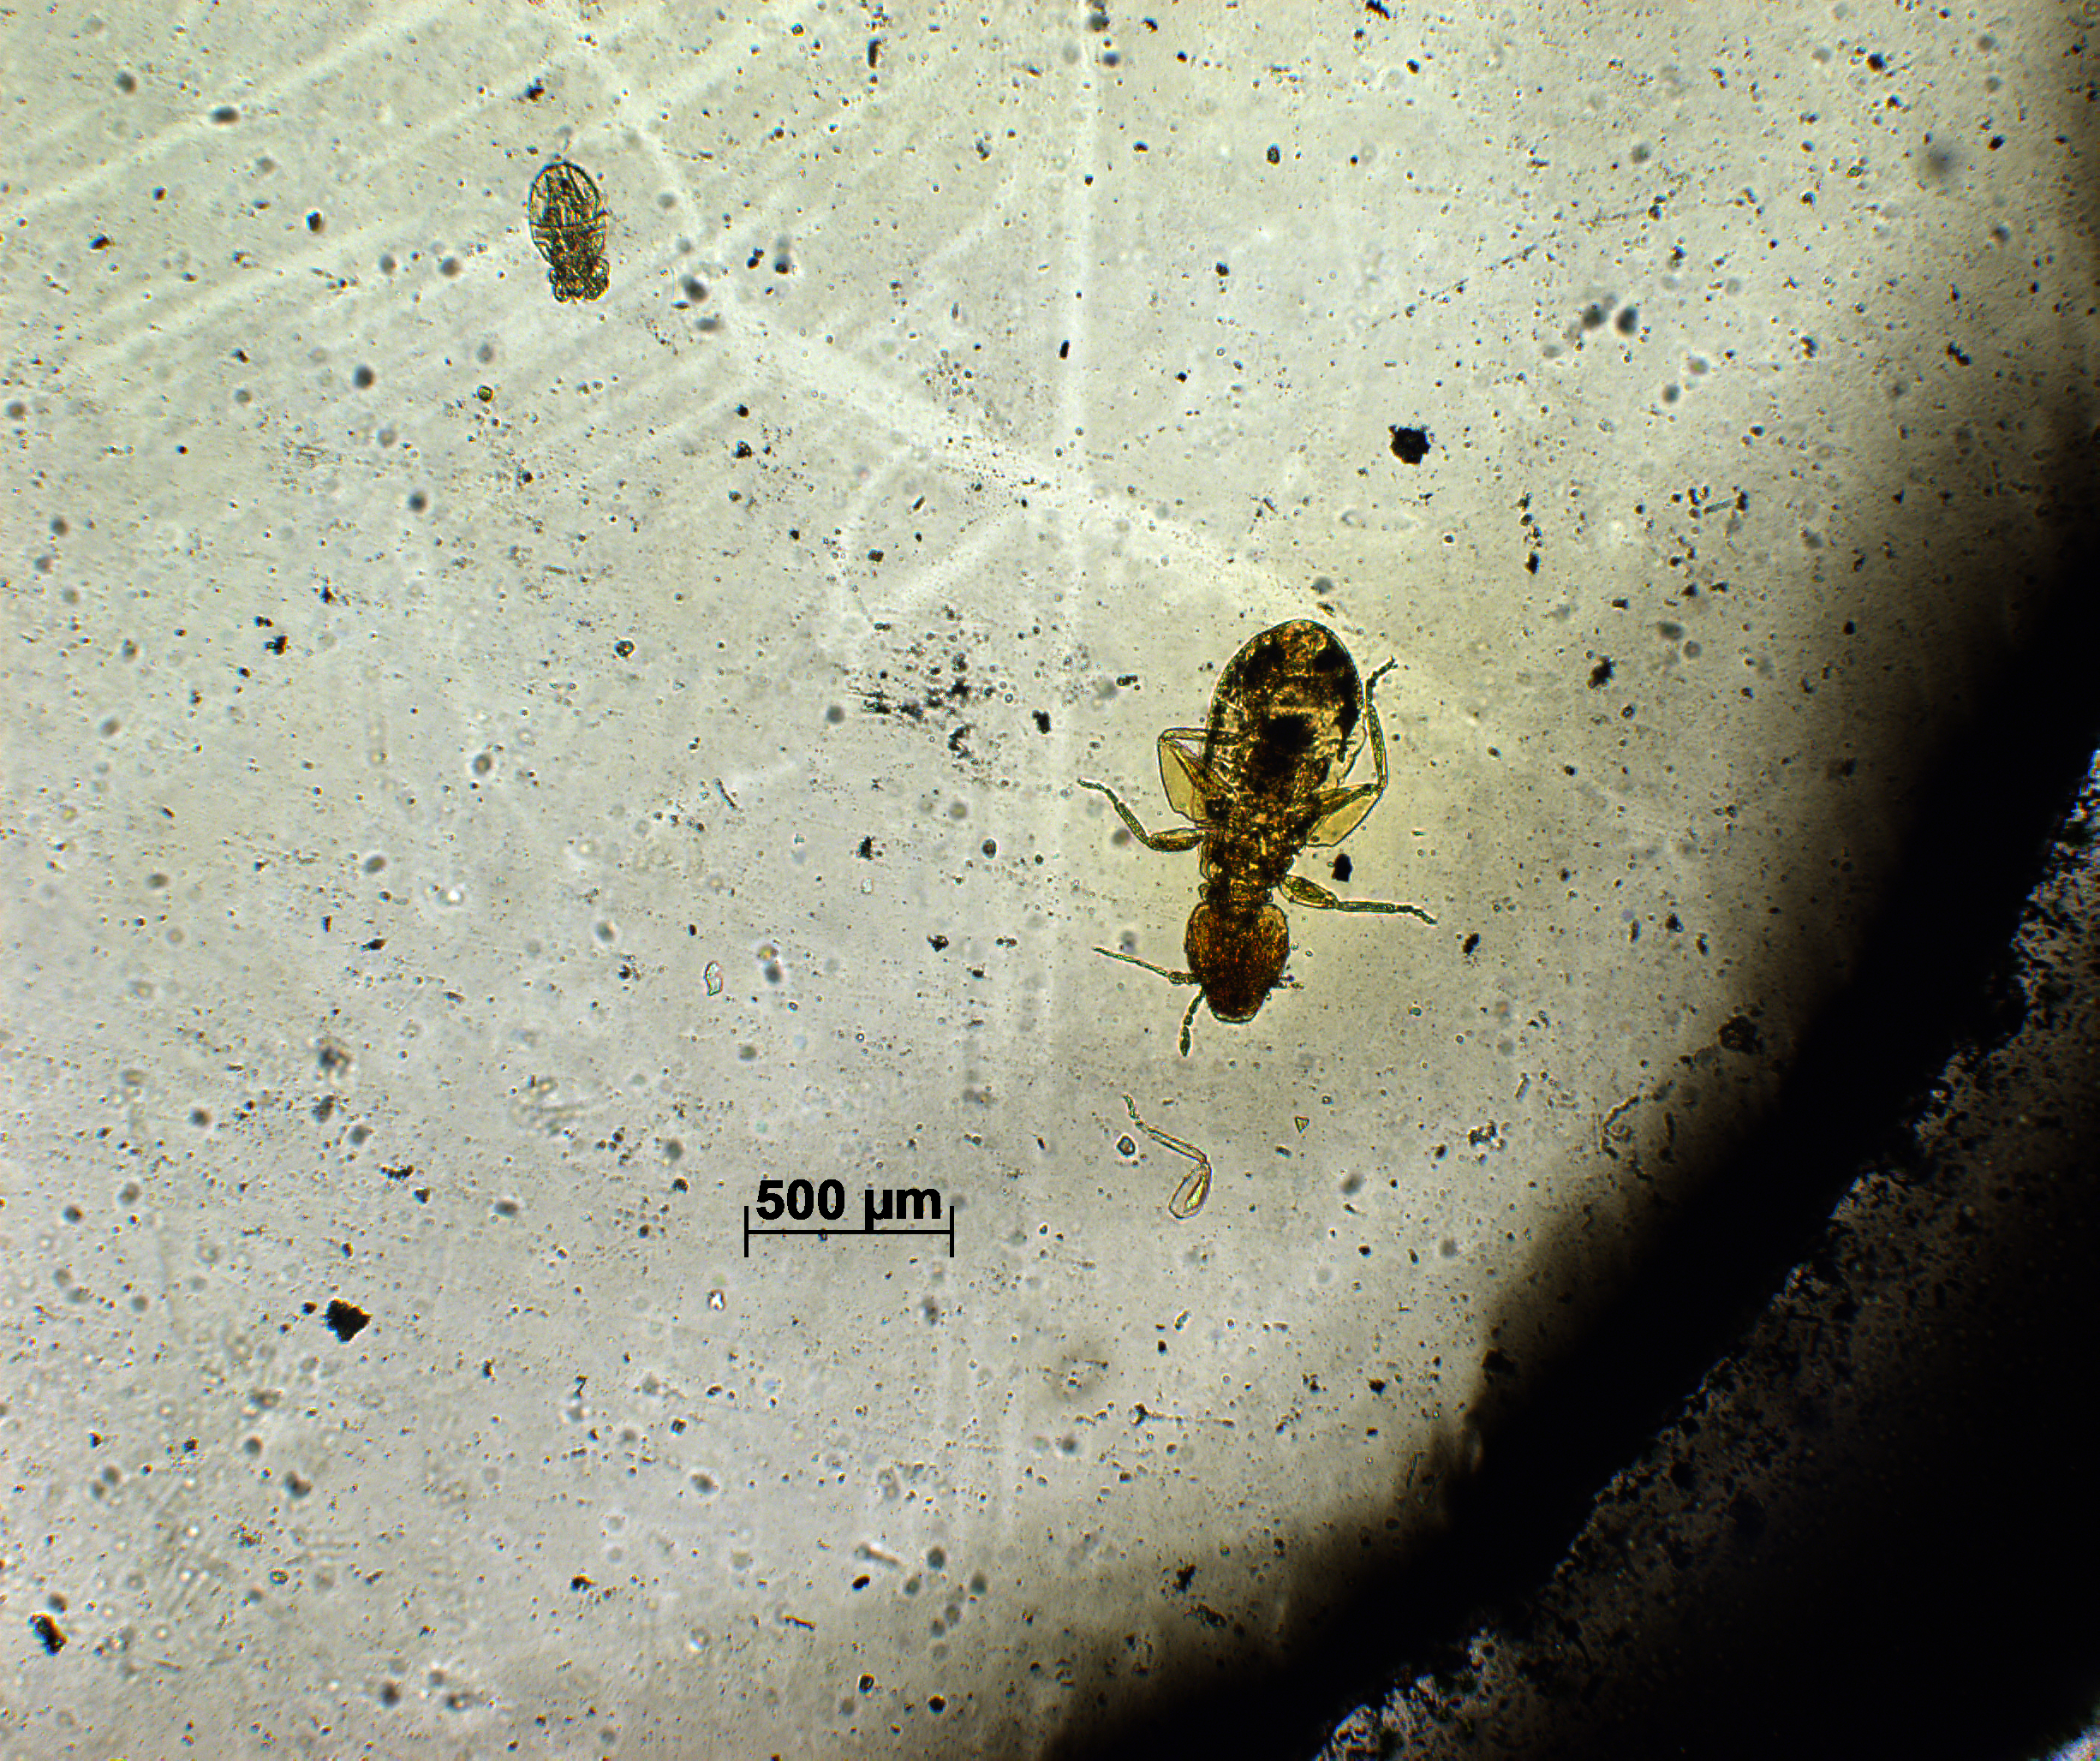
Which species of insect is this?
Chaetospilisca indica
